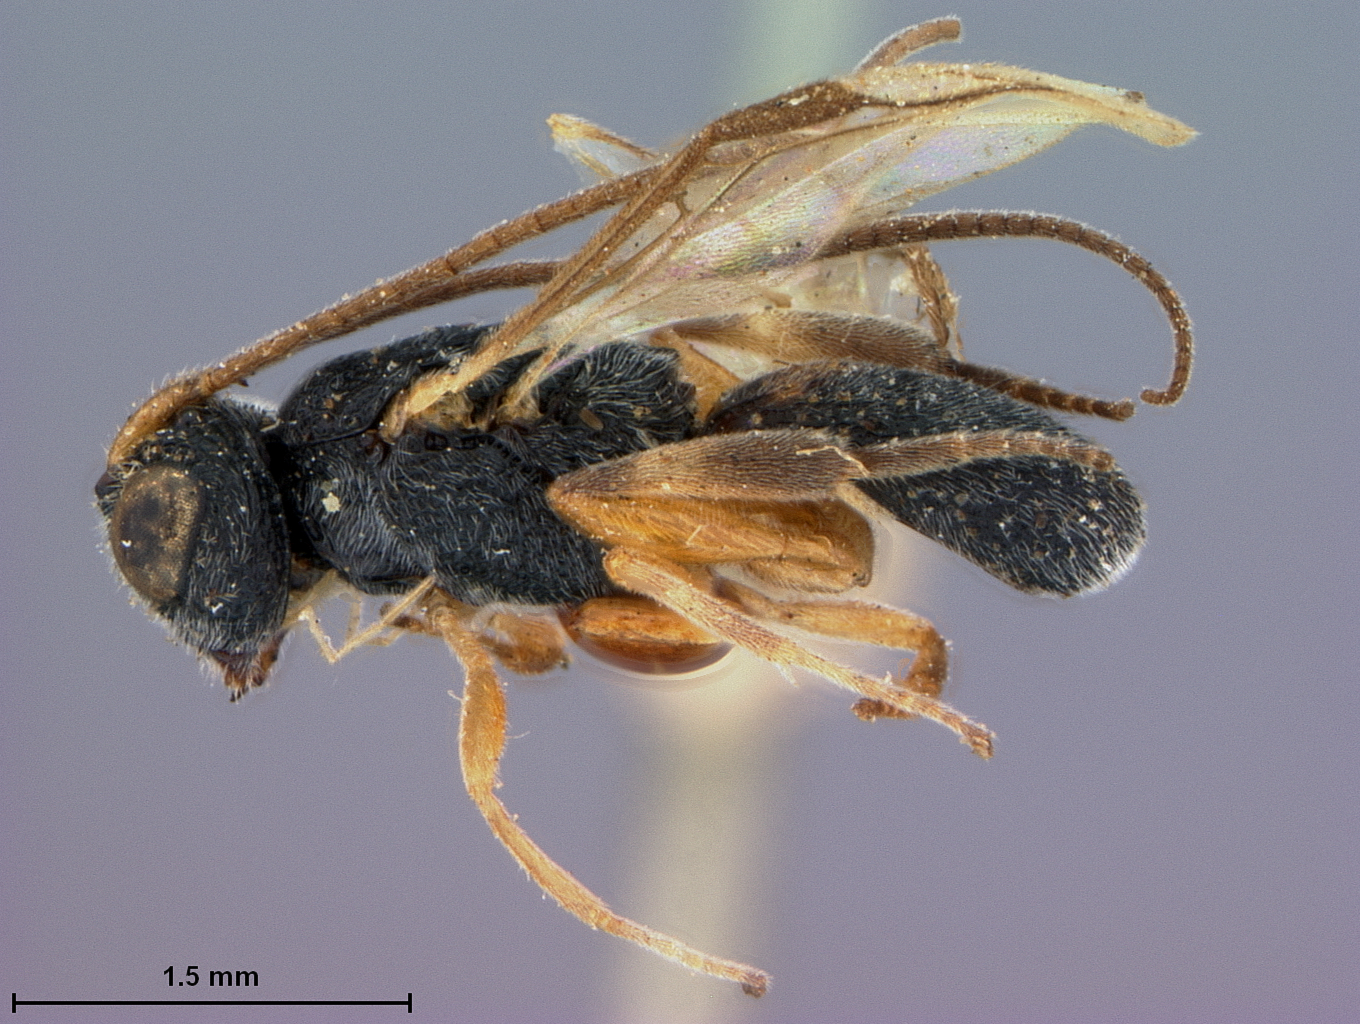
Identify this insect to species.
Ascogaster longulus
